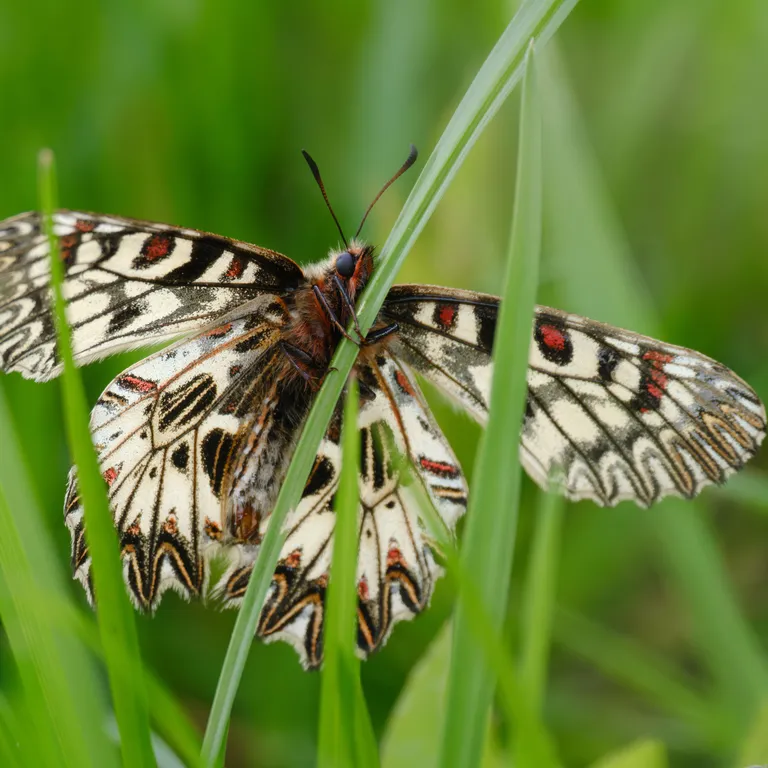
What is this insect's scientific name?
Zerynthia polyxena
